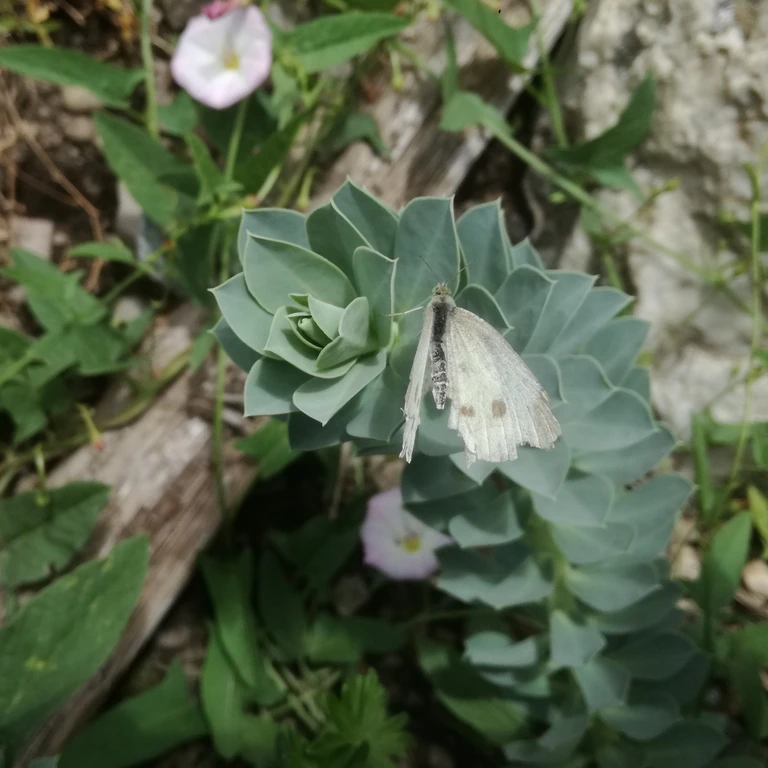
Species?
Pieris rapae
